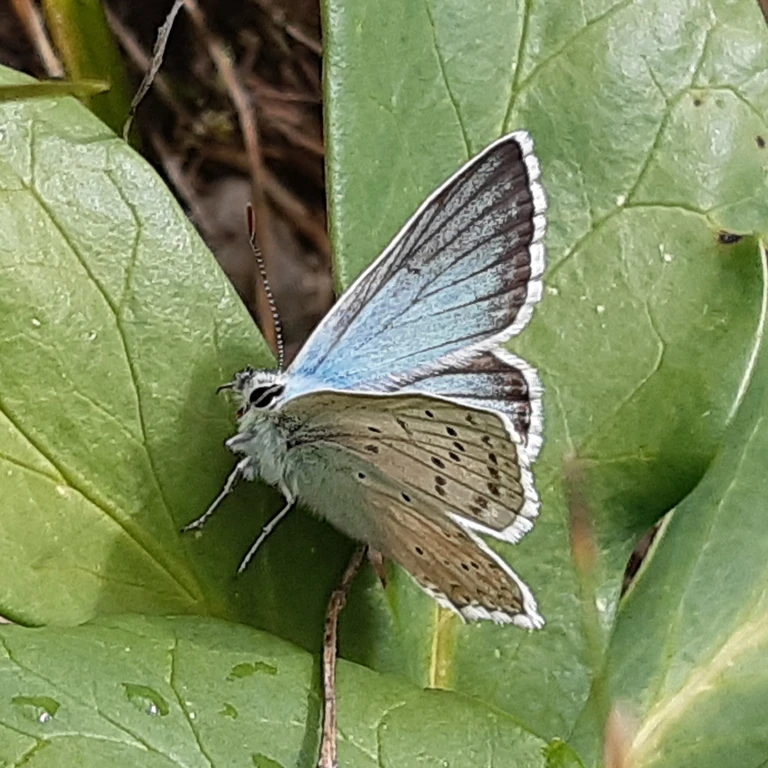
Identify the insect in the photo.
Lysandra coridon
